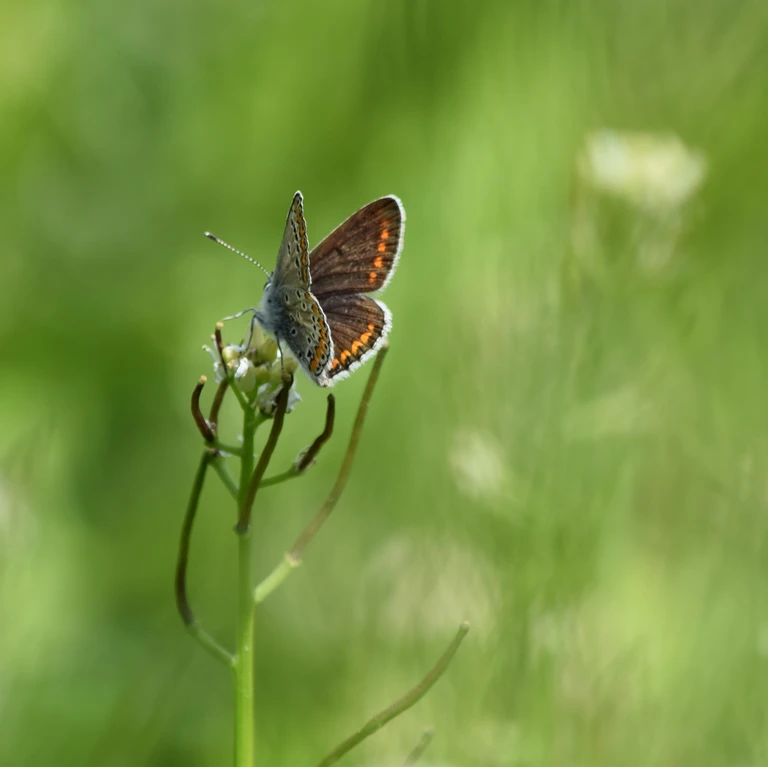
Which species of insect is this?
Aricia agestis/artaxerxes
